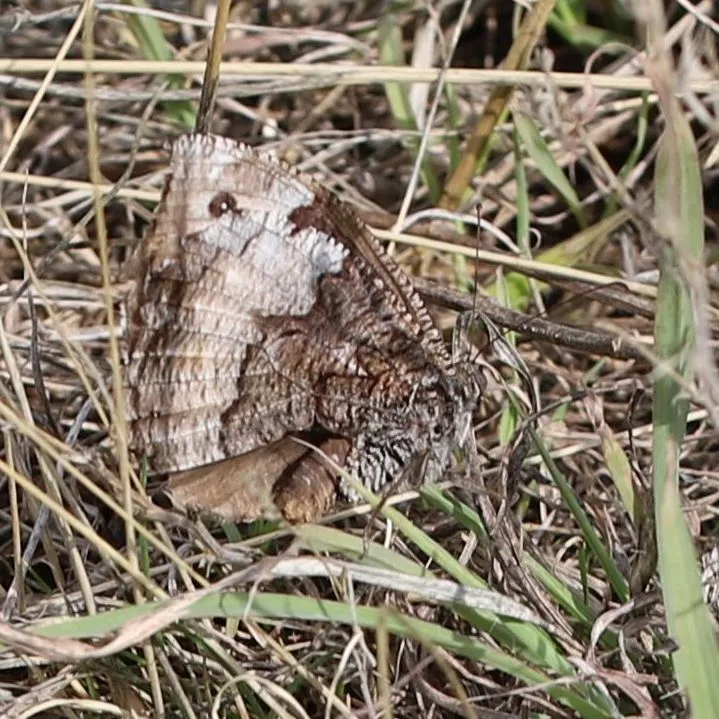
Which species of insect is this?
Hipparchia fagi
